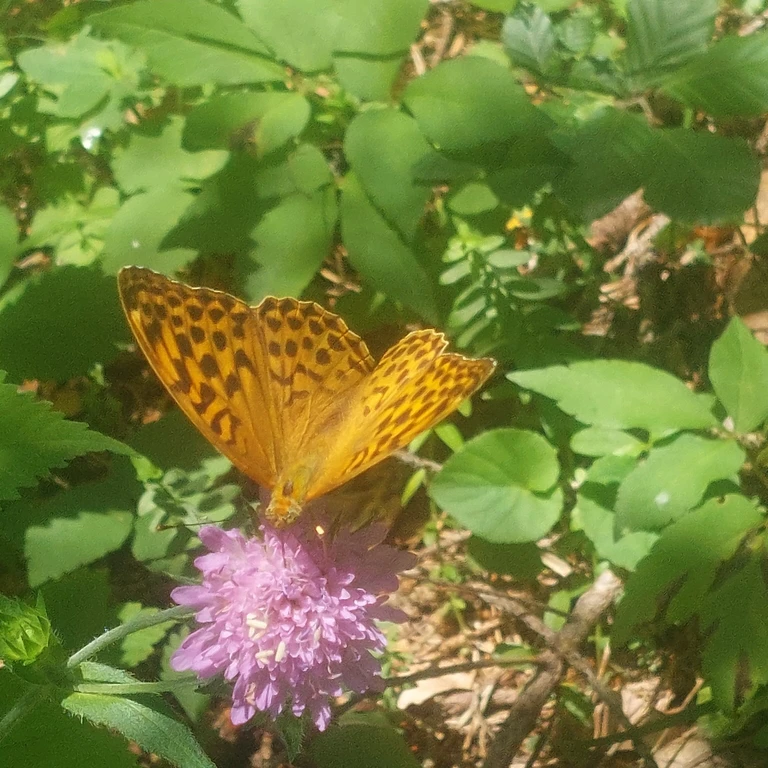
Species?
Argynnis paphia
